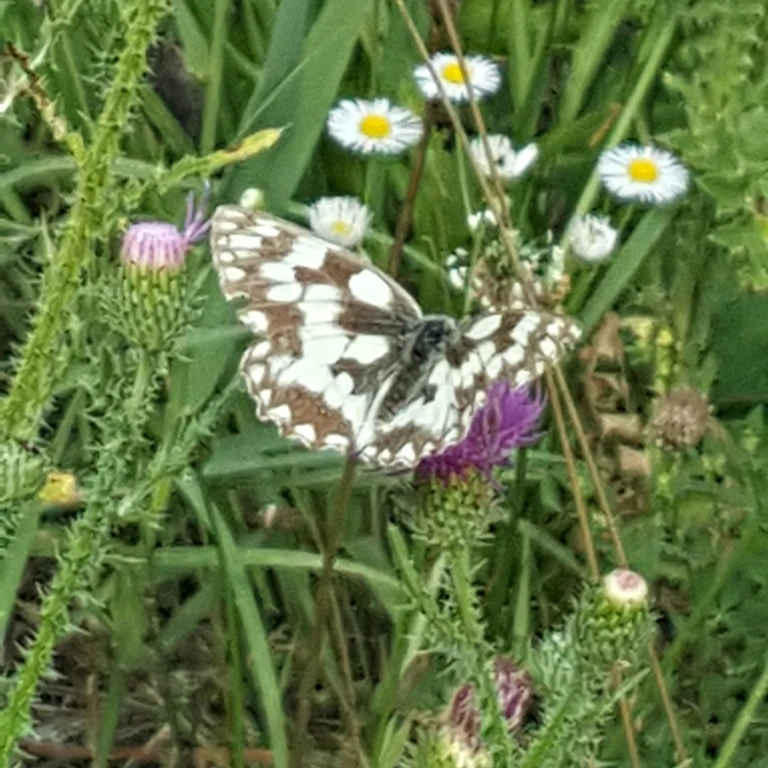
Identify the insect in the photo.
Melanargia galathea
